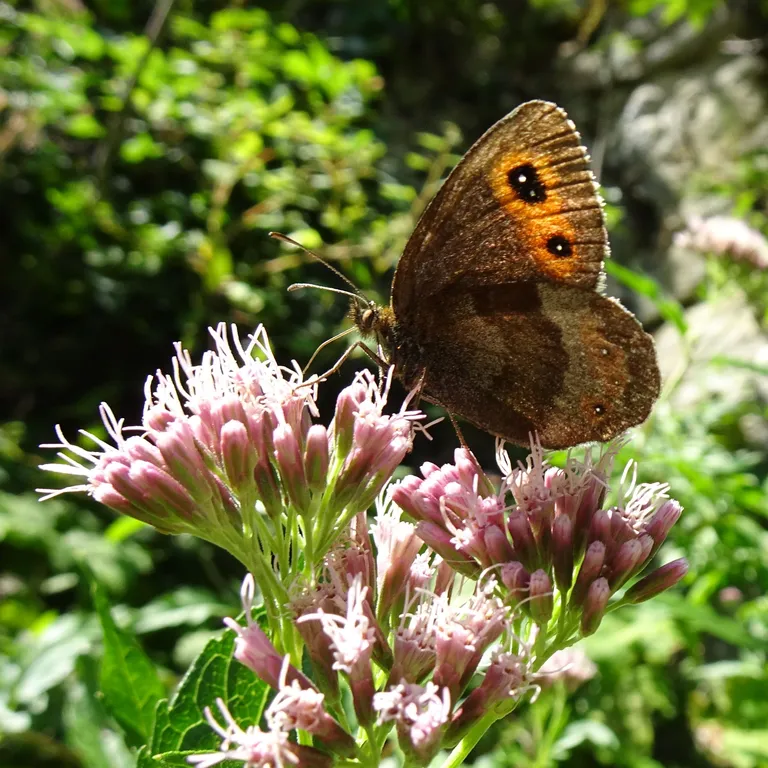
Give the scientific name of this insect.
Erebia aethiops
